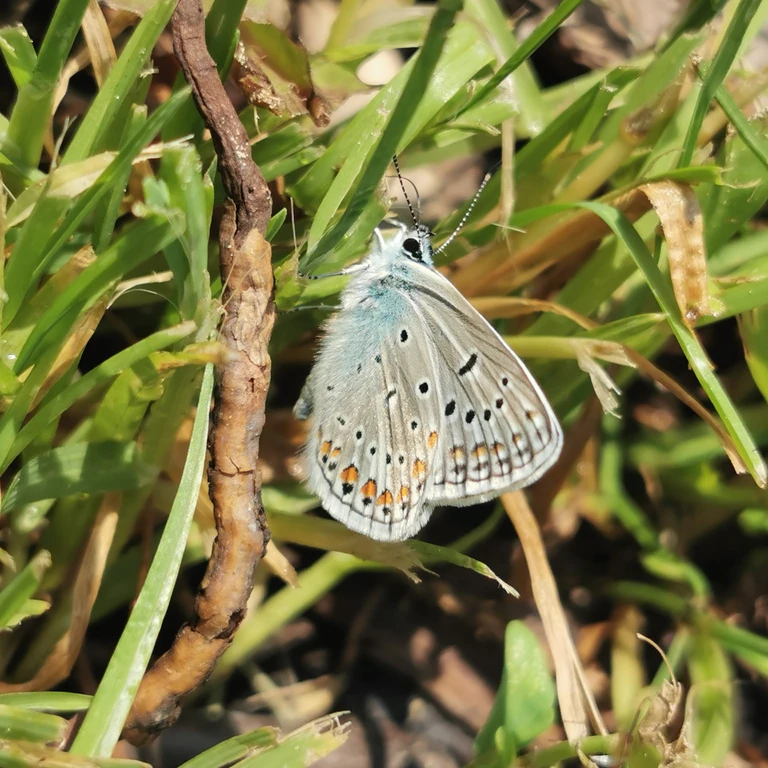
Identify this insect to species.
Polyommatus icarus
